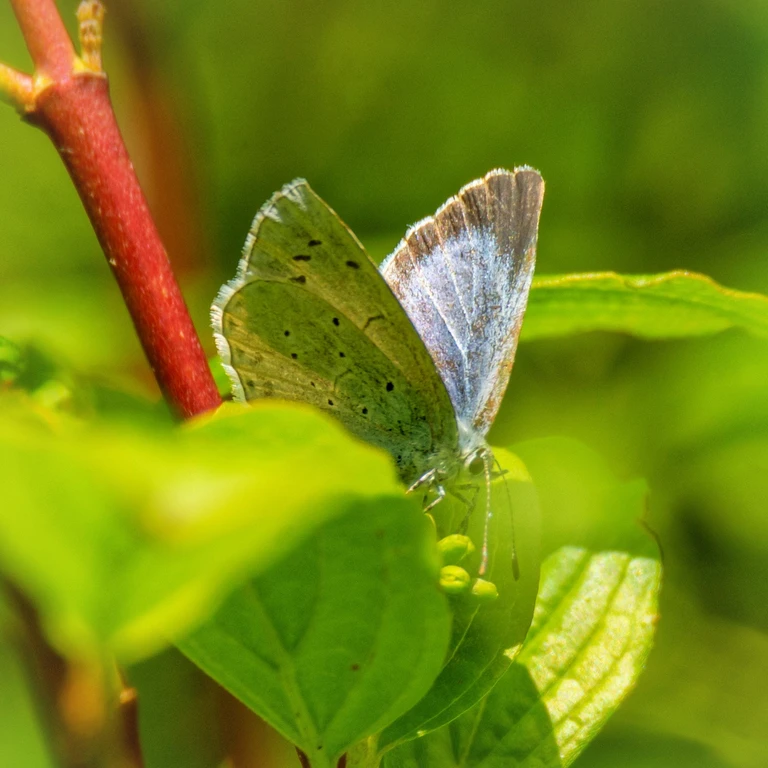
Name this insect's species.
Celastrina argiolus
